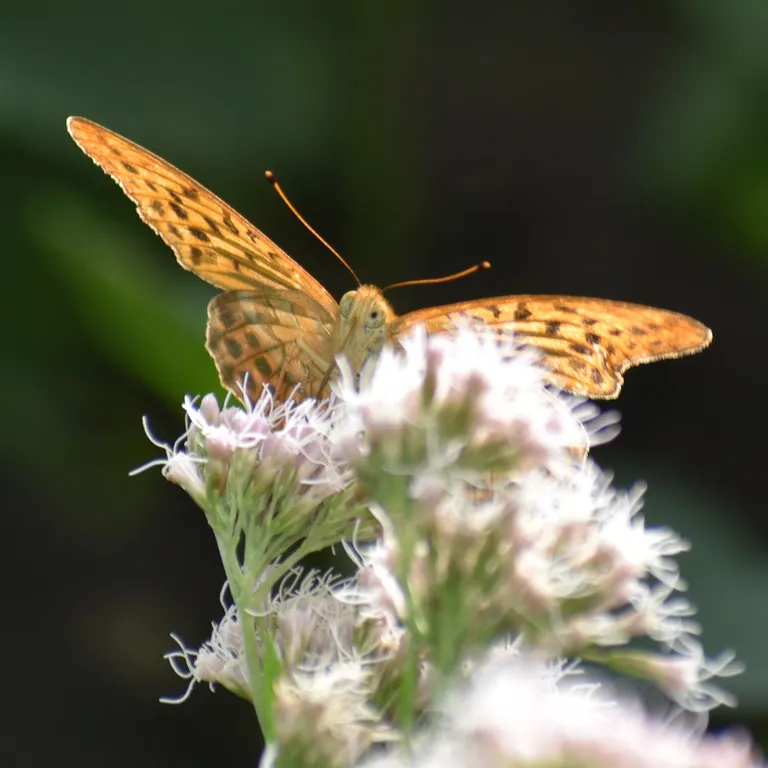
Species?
Argynnis paphia
